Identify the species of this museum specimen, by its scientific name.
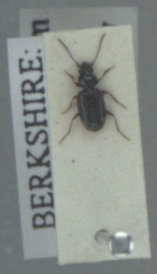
Bembidion lunulatum
